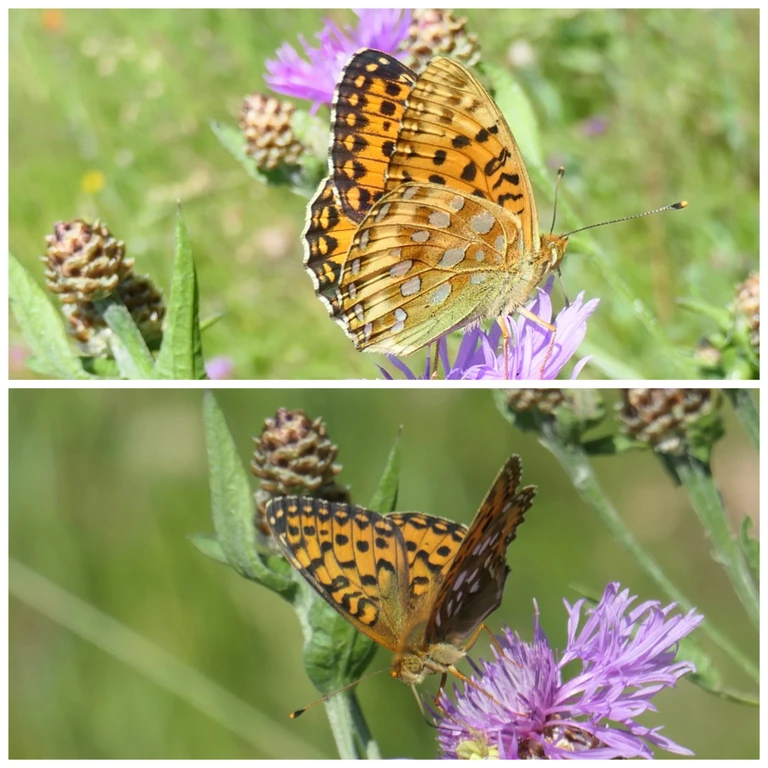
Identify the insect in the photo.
Speyeria aglaja
